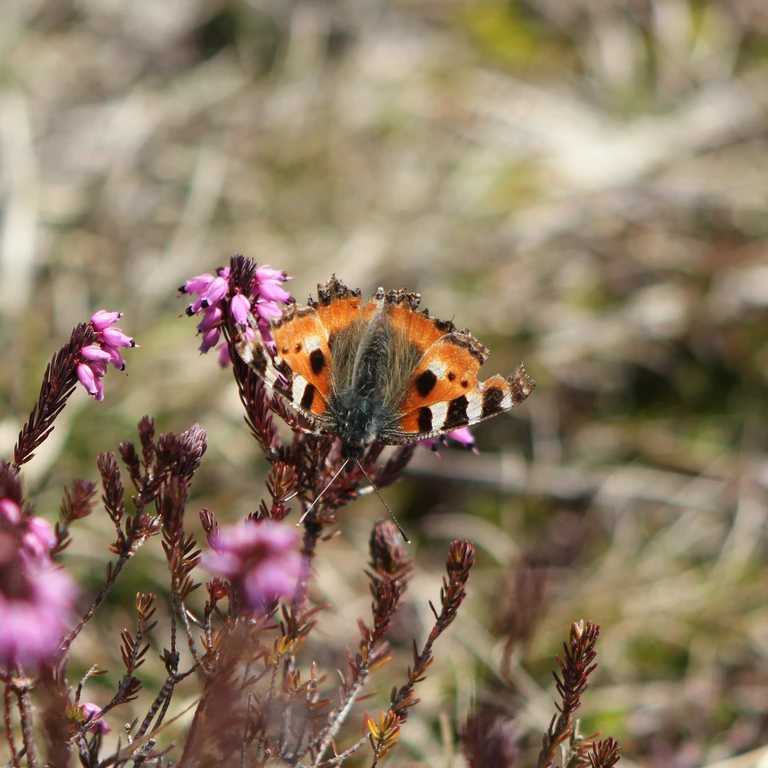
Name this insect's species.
Aglais urticae
